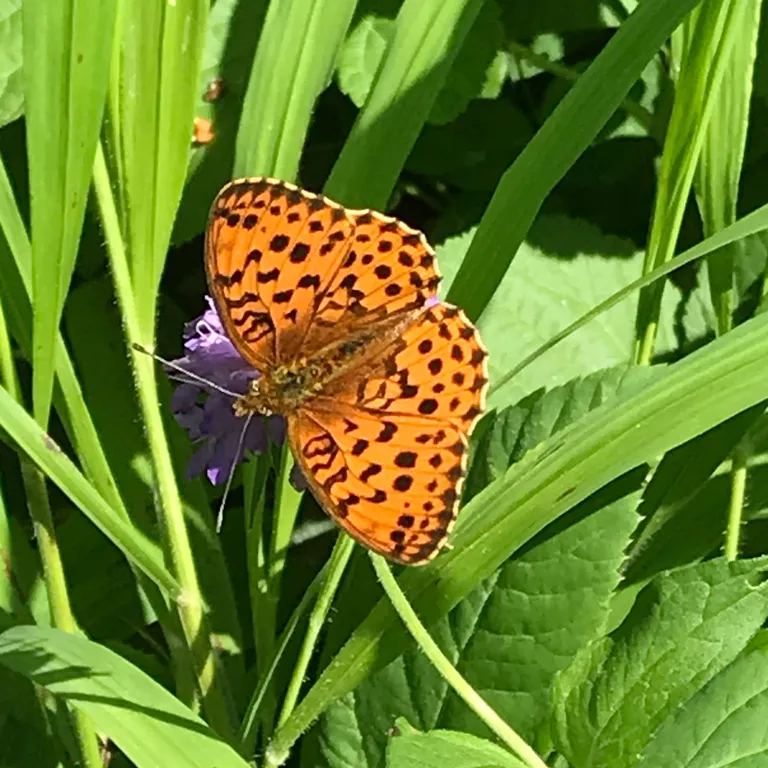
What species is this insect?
Brenthis daphne
